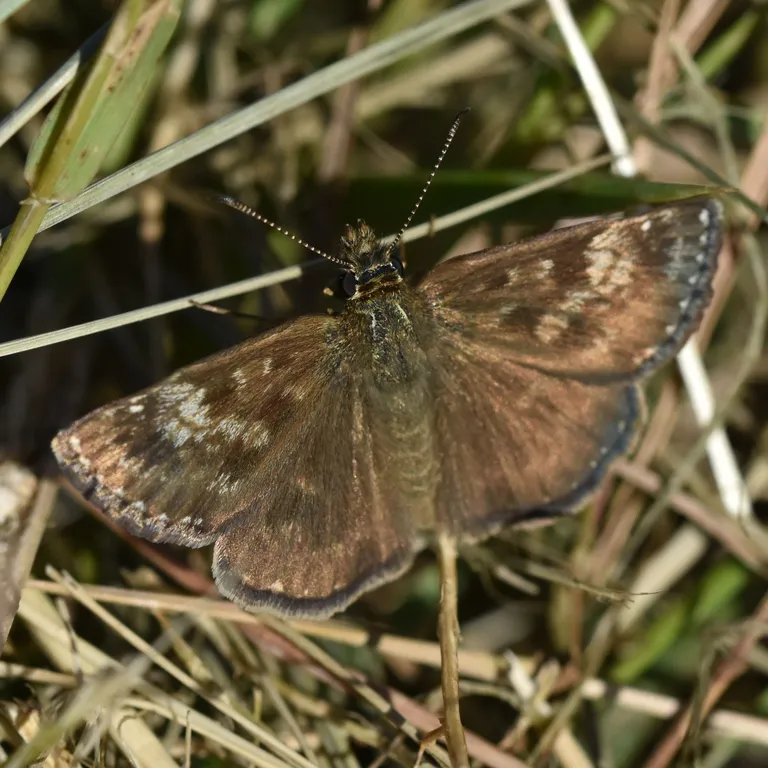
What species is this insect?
Erynnis tages
